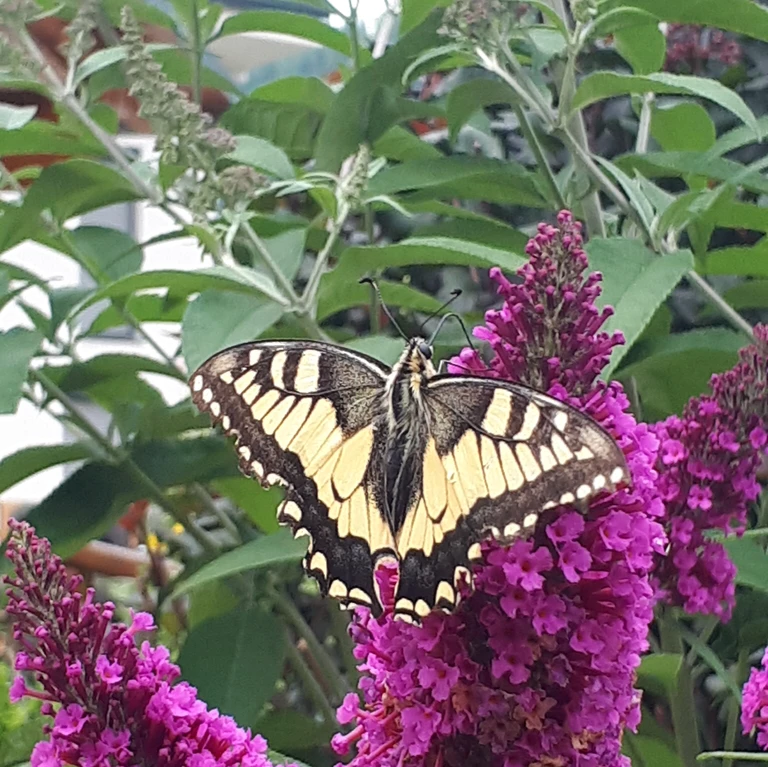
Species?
Papilio machaon
